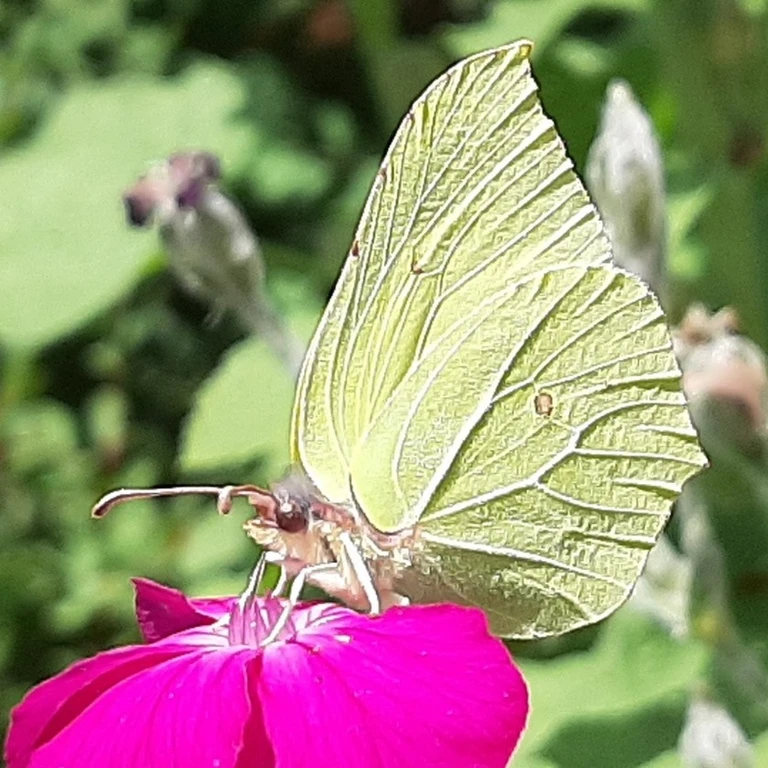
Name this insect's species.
Gonepteryx rhamni
